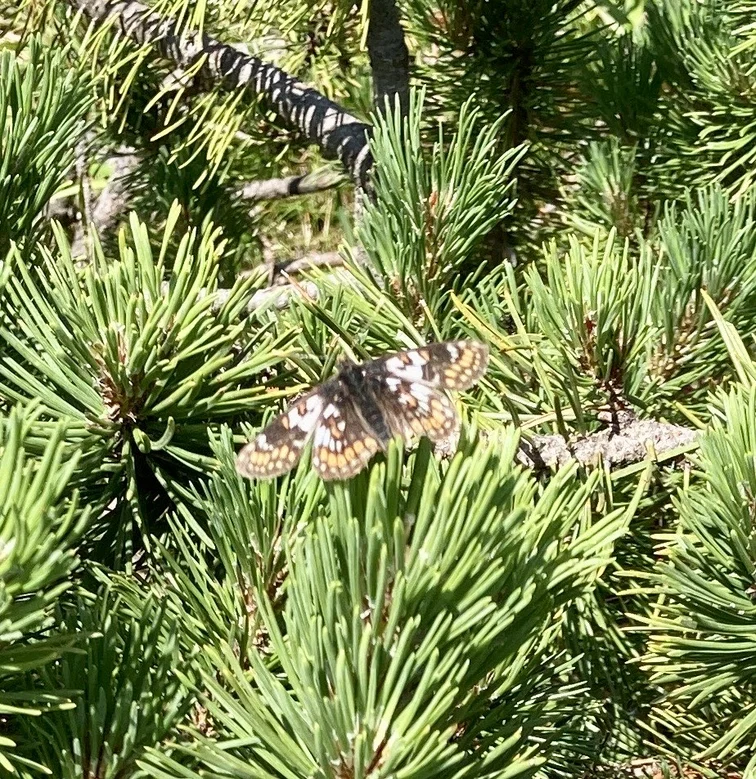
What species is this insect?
Euphydryas cynthia (also Hypodryas cynthia)
